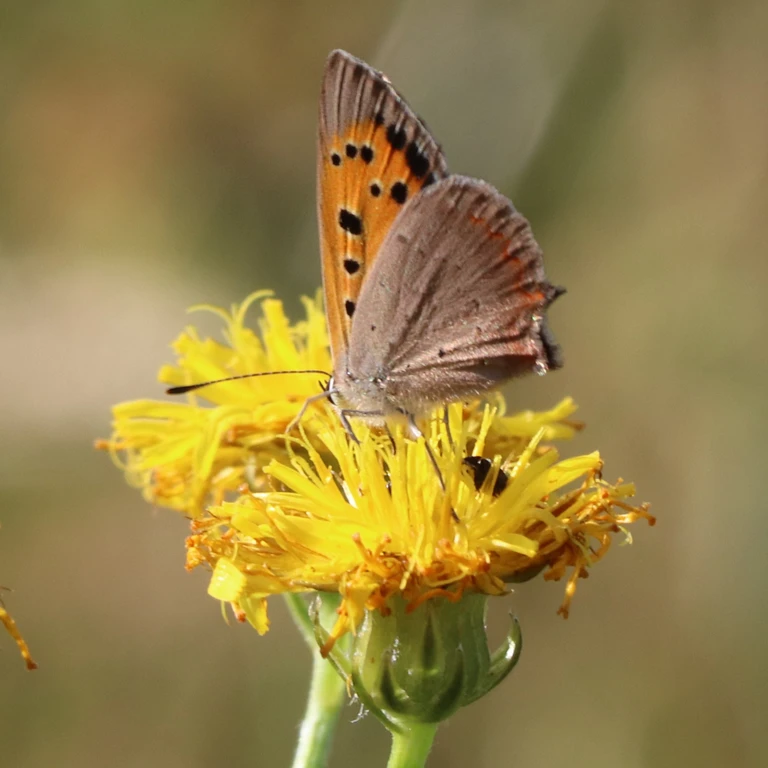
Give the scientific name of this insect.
Lycaena phlaeas
